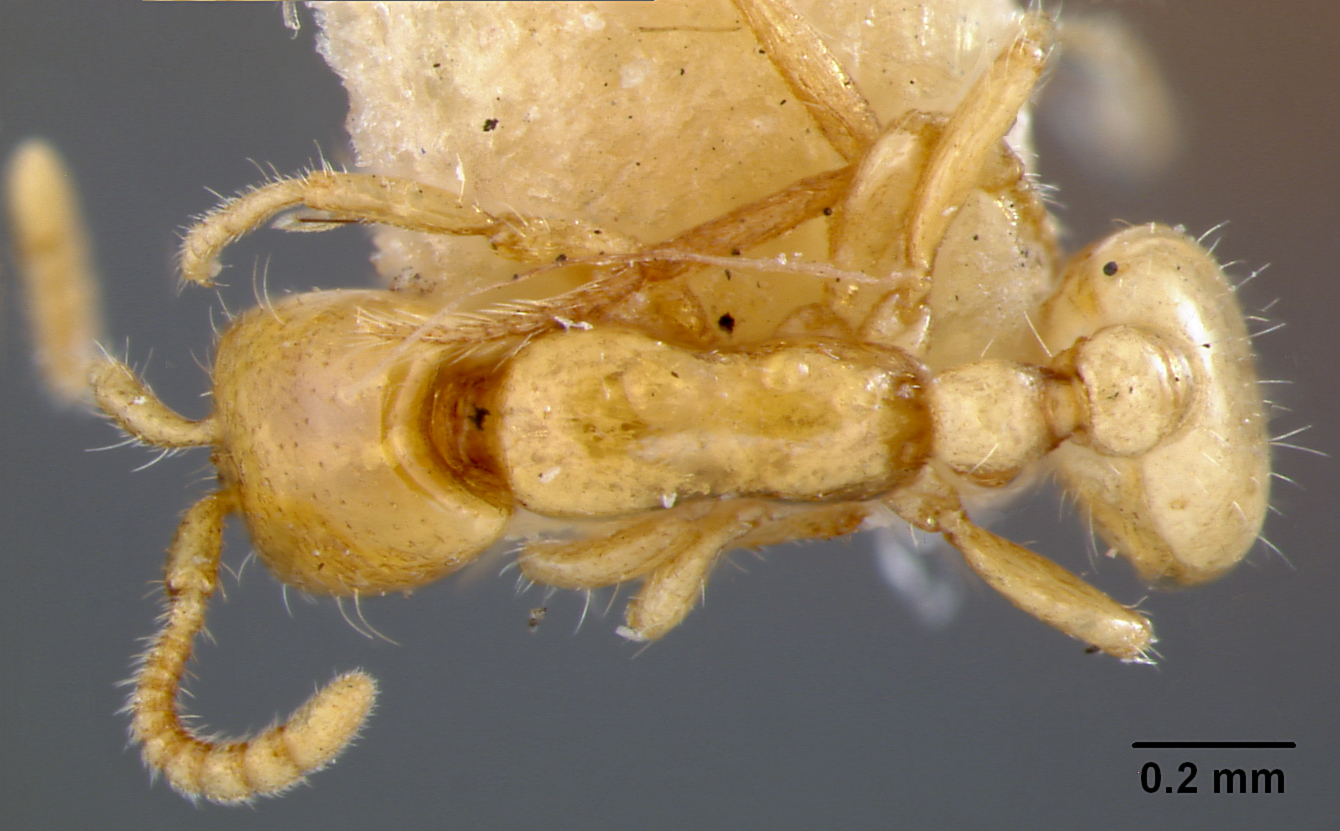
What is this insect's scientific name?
Eciton peninsulare
